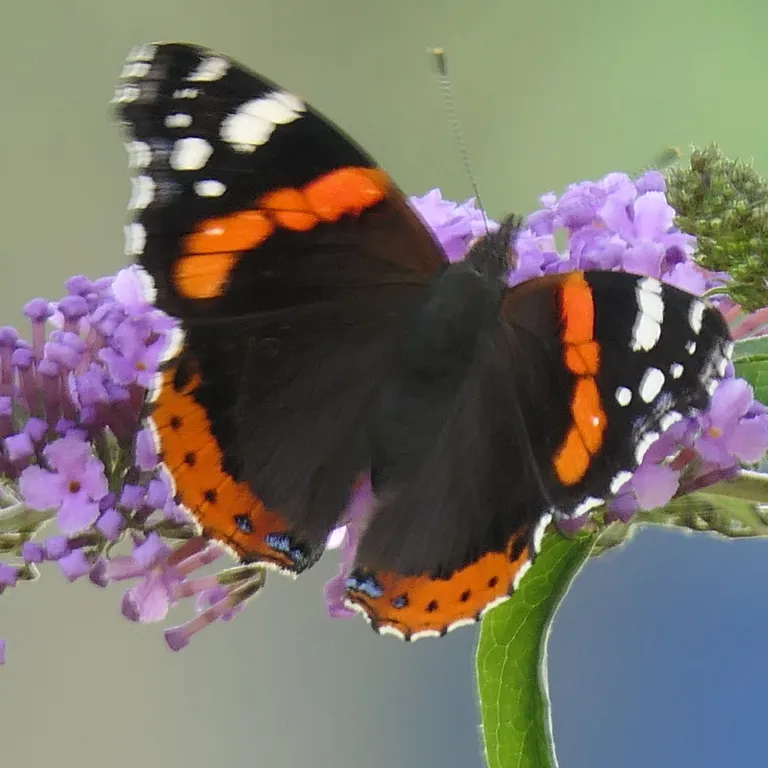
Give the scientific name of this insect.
Vanessa atalanta
